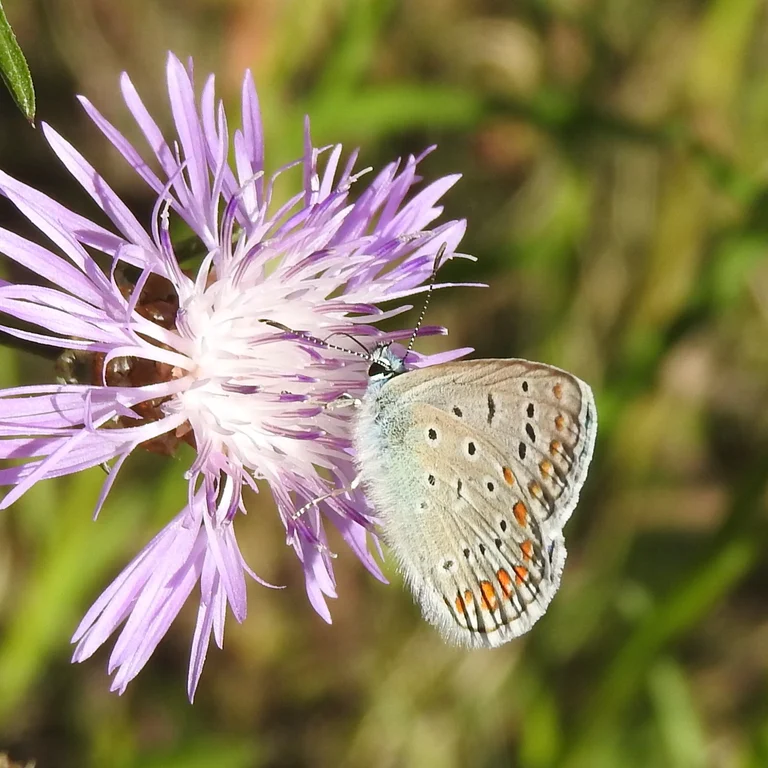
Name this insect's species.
Polyommatus icarus
